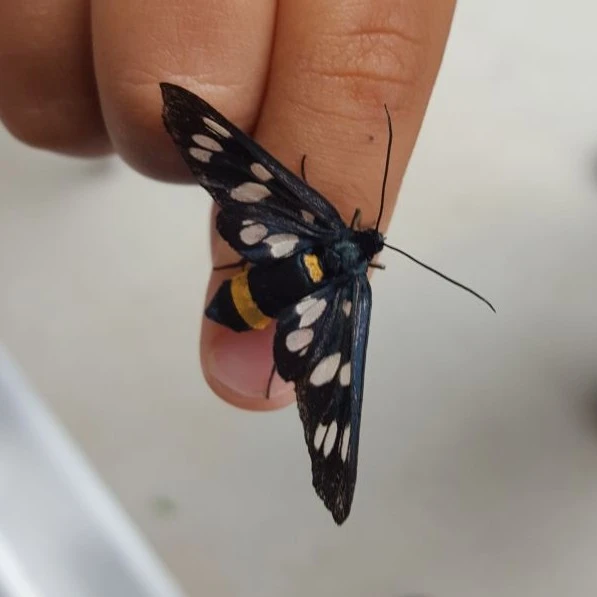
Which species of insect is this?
Amata phegea
